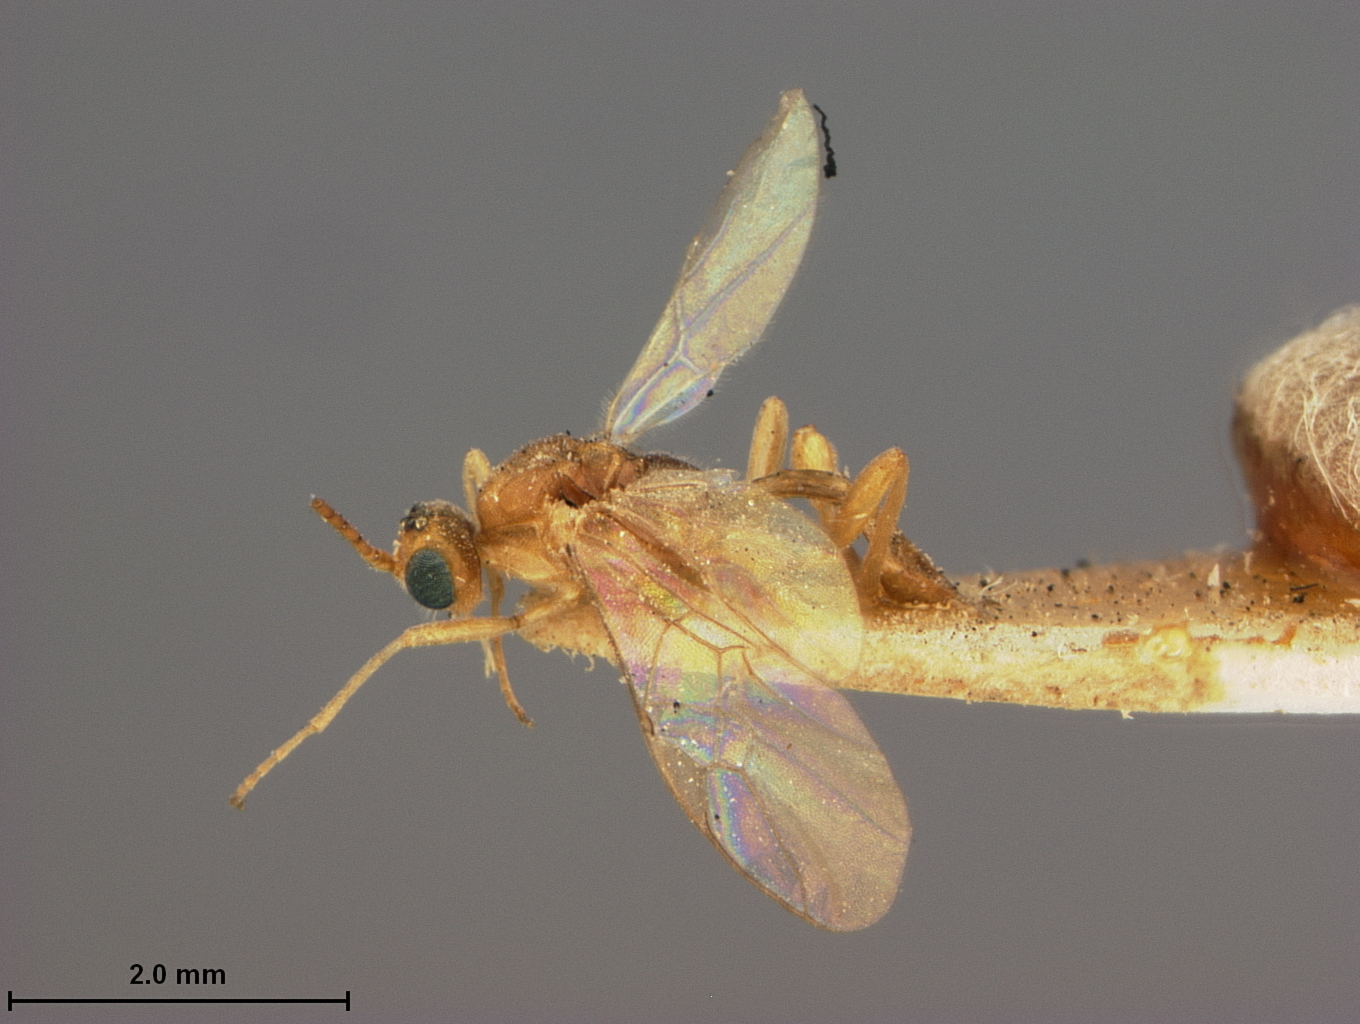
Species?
Meteorus coquilletti
